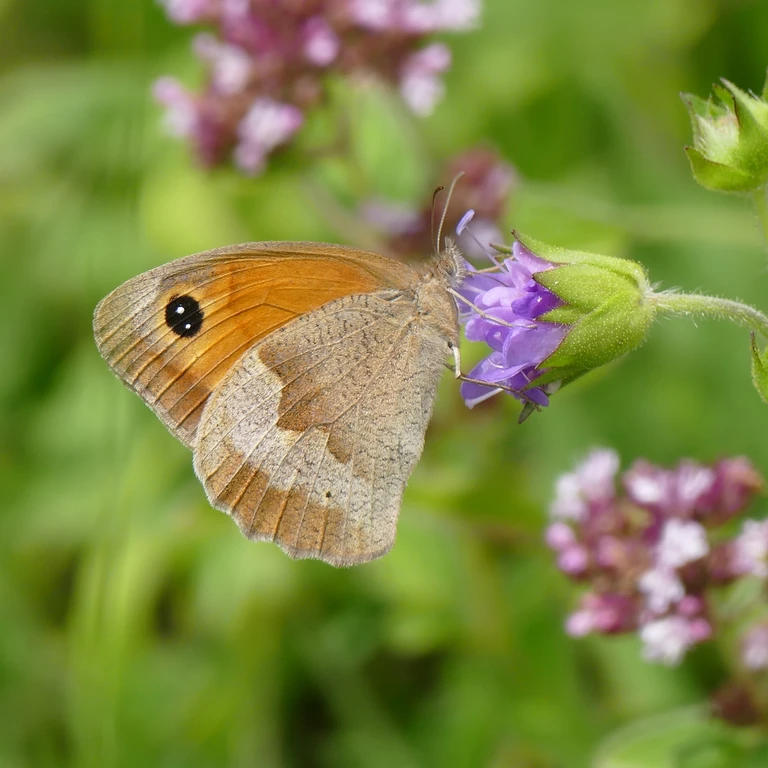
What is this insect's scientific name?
Maniola jurtina
